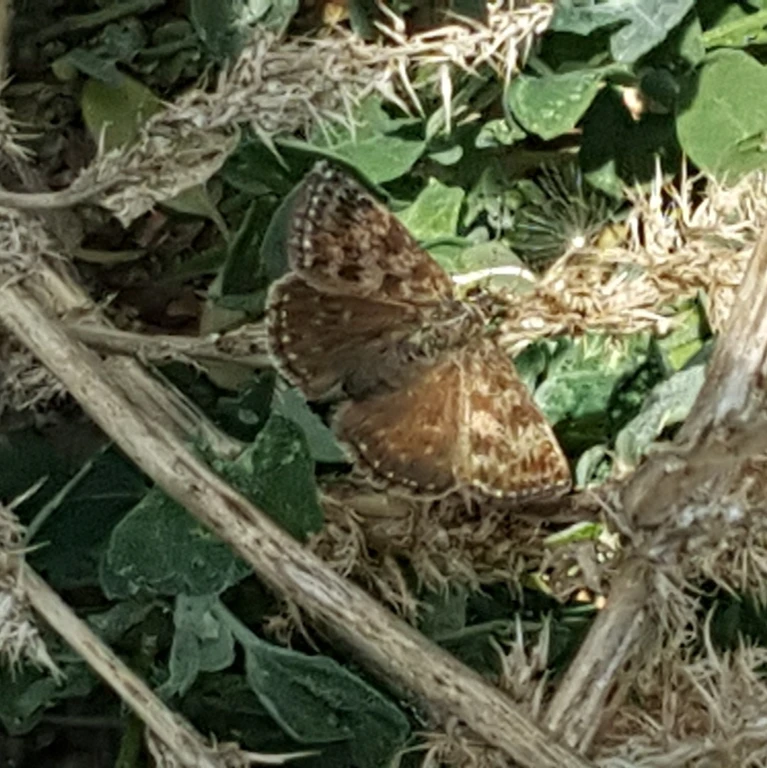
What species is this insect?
Erynnis tages
